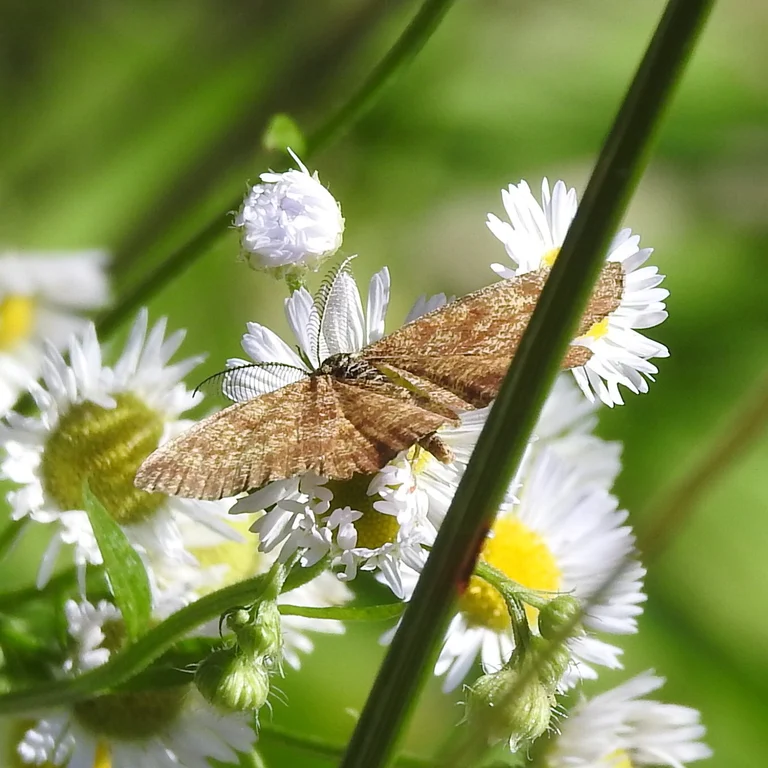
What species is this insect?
Ematurga atomaria
